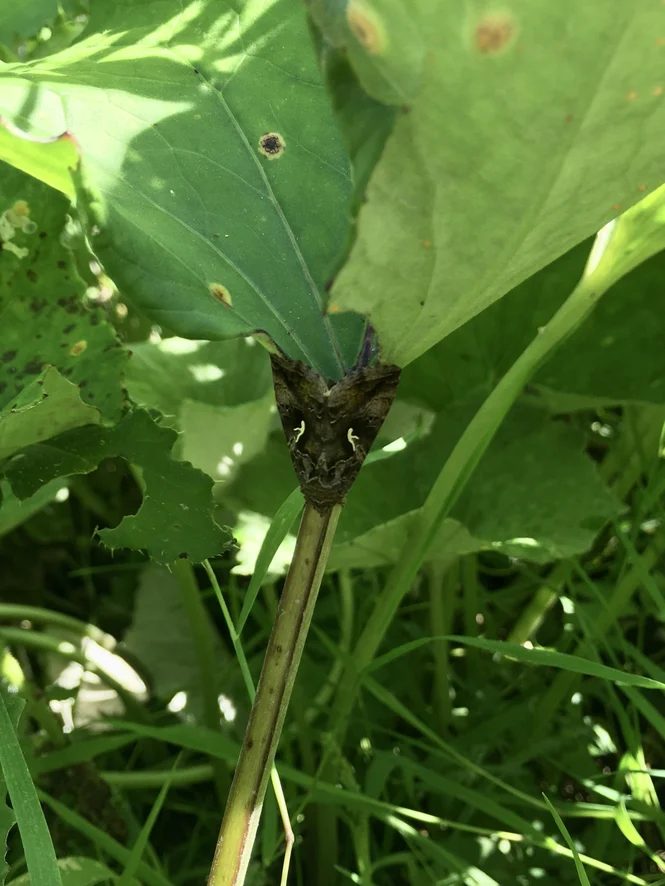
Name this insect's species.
Autographa gamma
